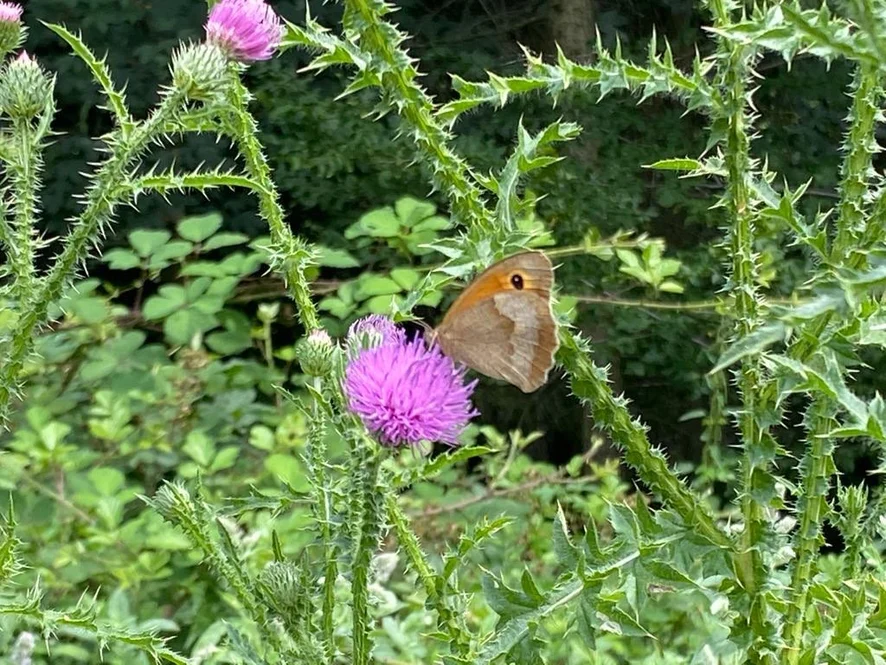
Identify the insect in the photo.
Maniola jurtina
